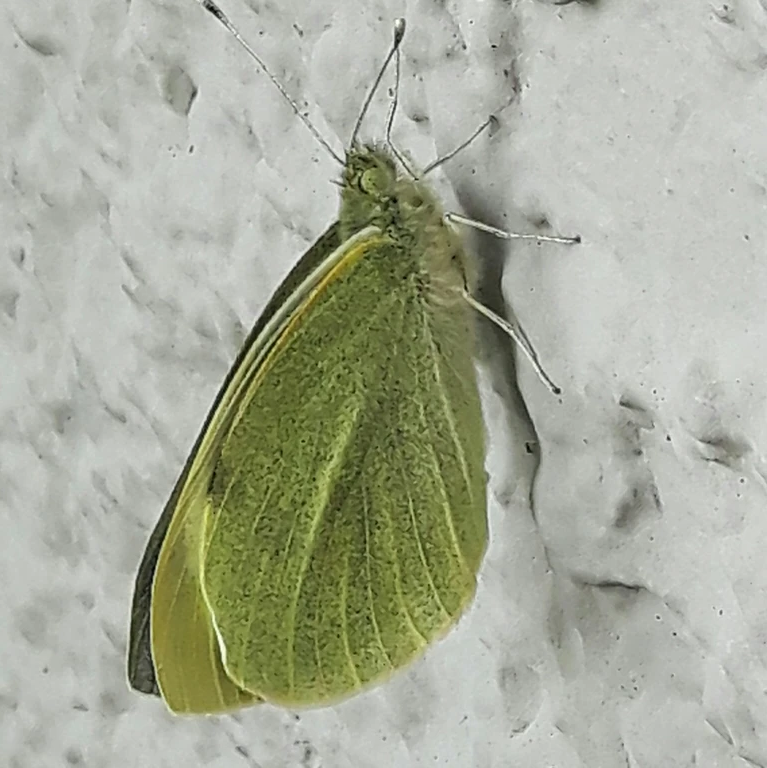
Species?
Pieris brassicae
